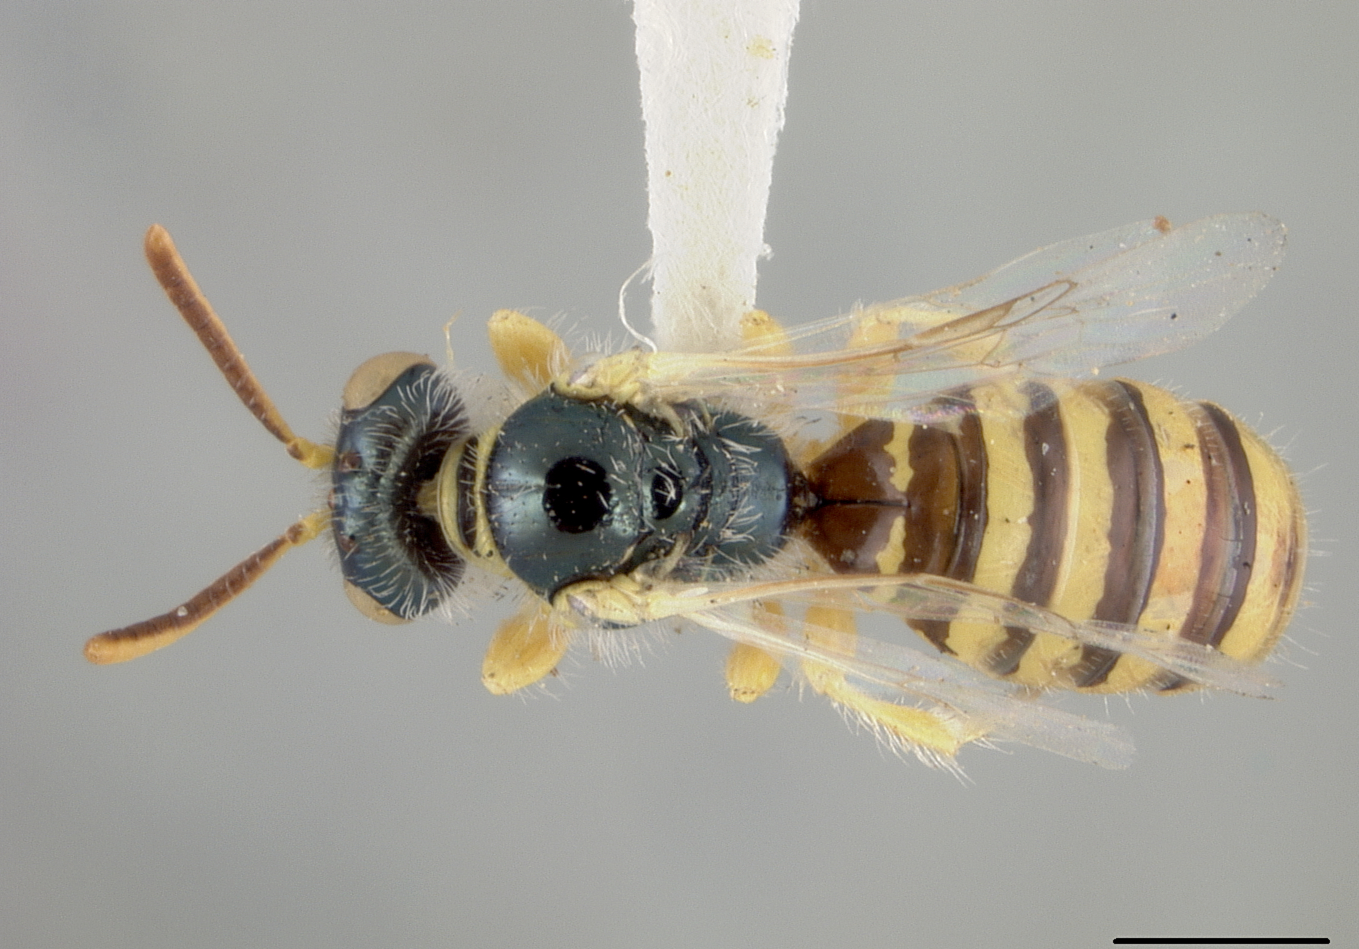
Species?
Perdita proxima
